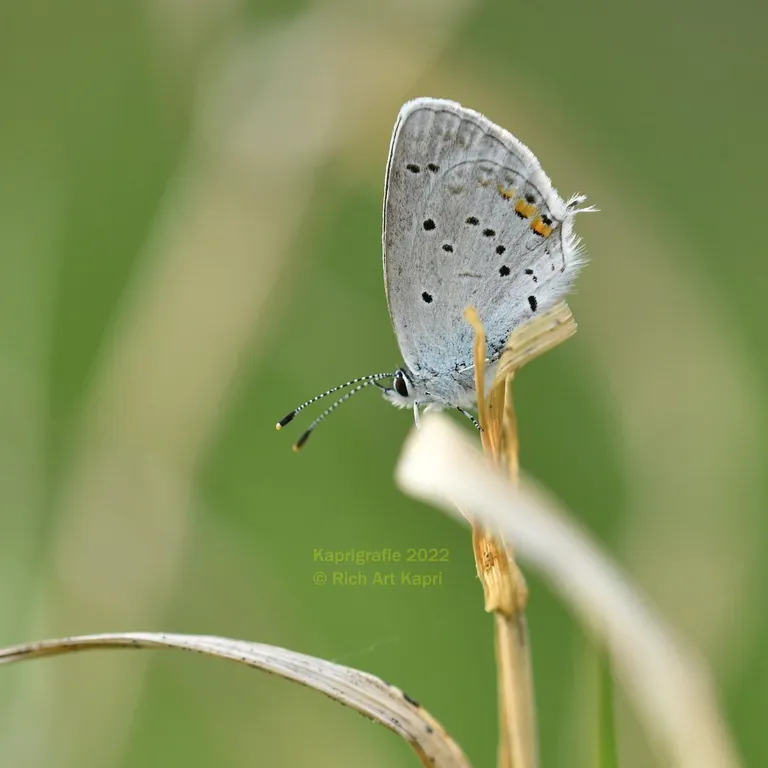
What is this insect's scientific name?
Cupido argiades (also Elkalyce argiades)
